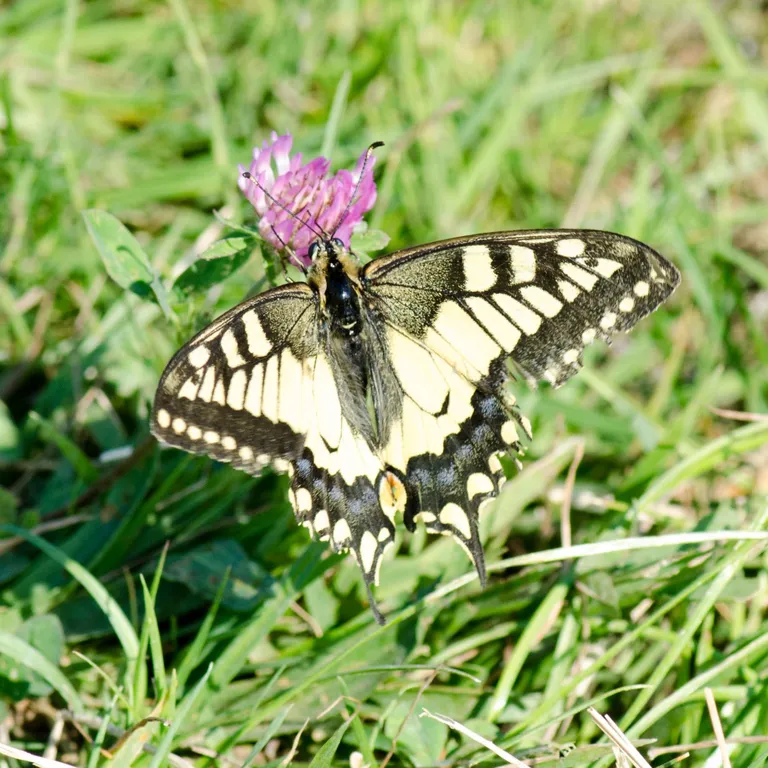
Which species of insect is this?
Papilio machaon
